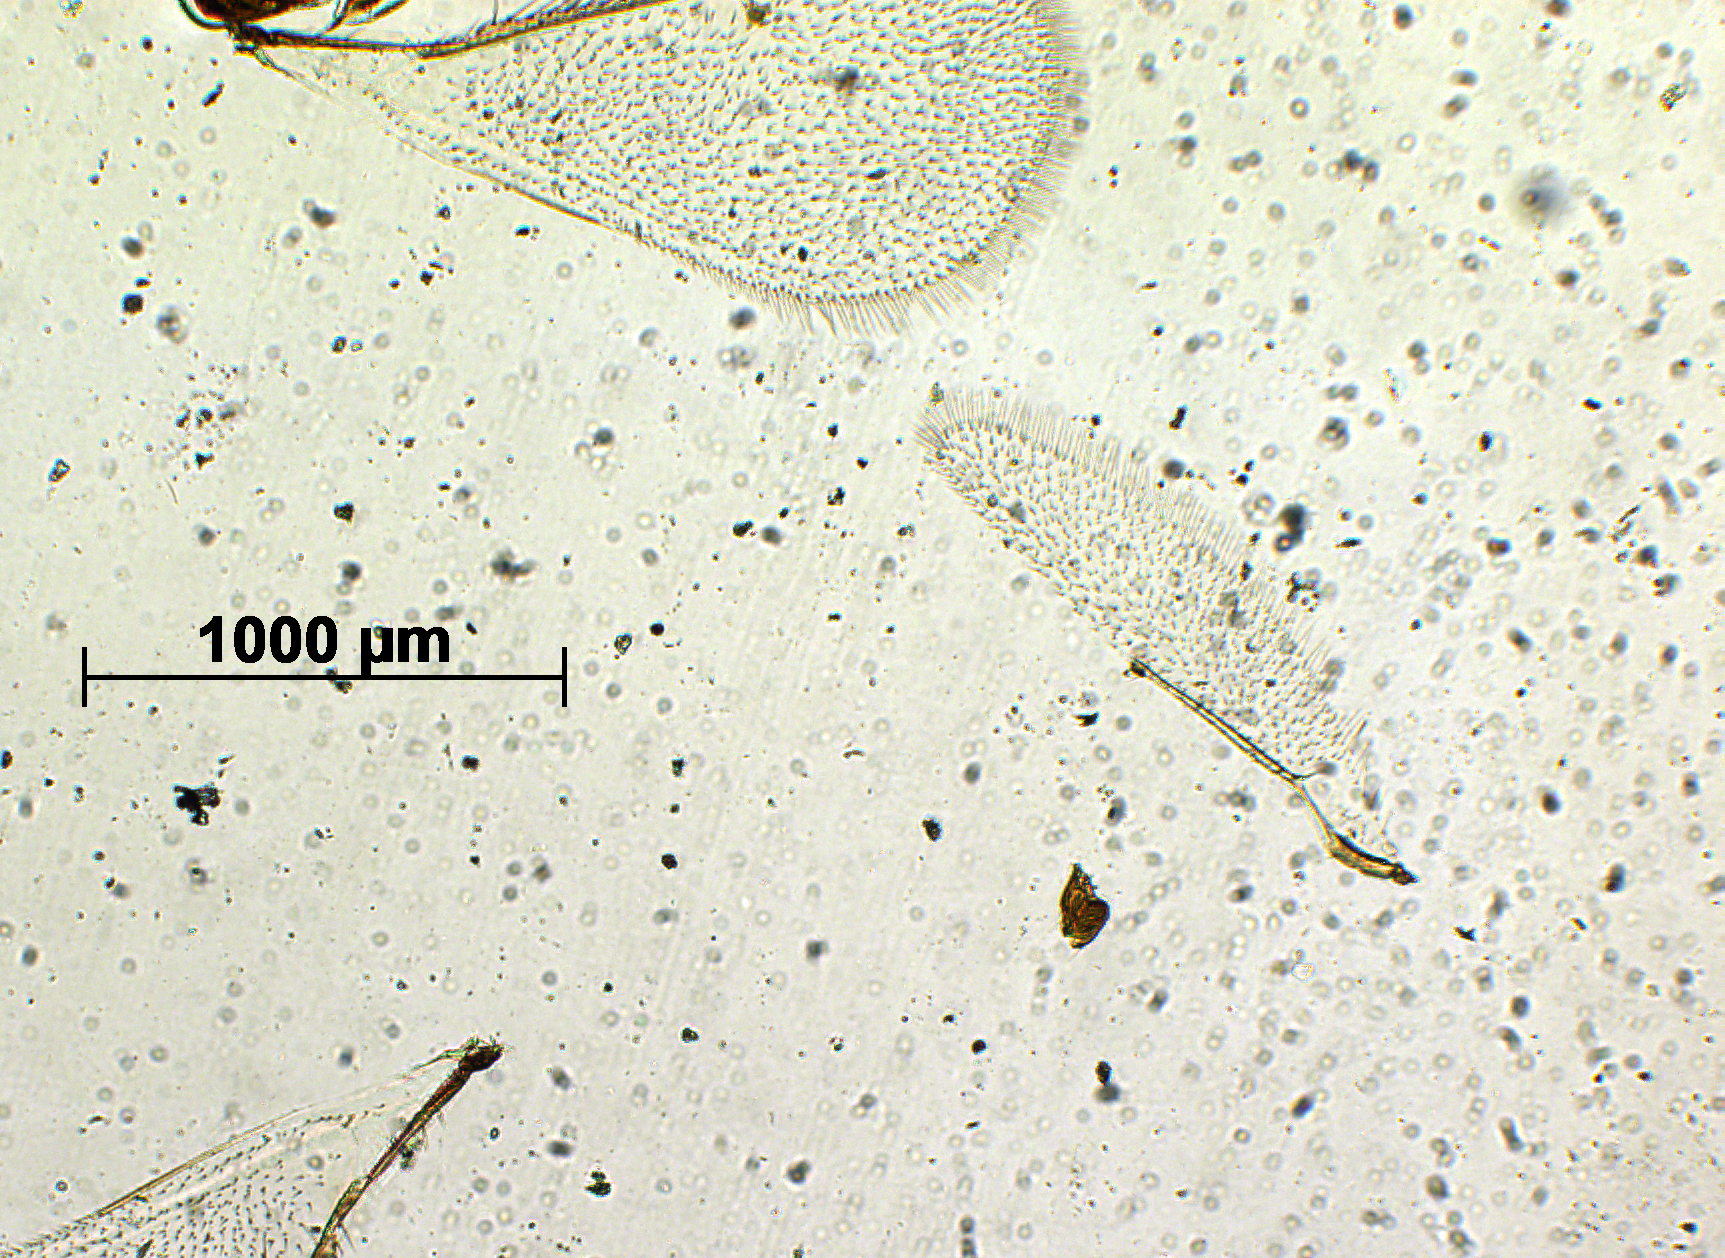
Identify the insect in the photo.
Tetrastichus quadriseta
